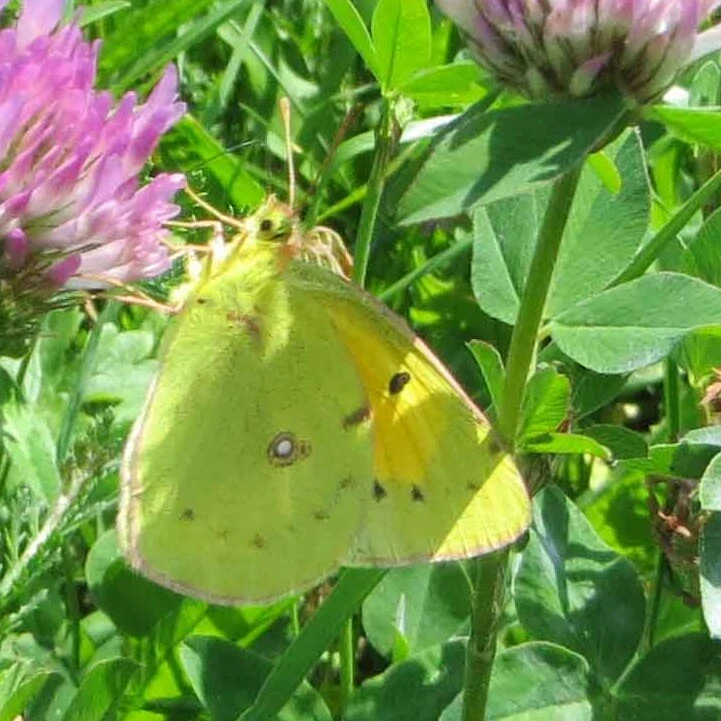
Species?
Colias croceus
